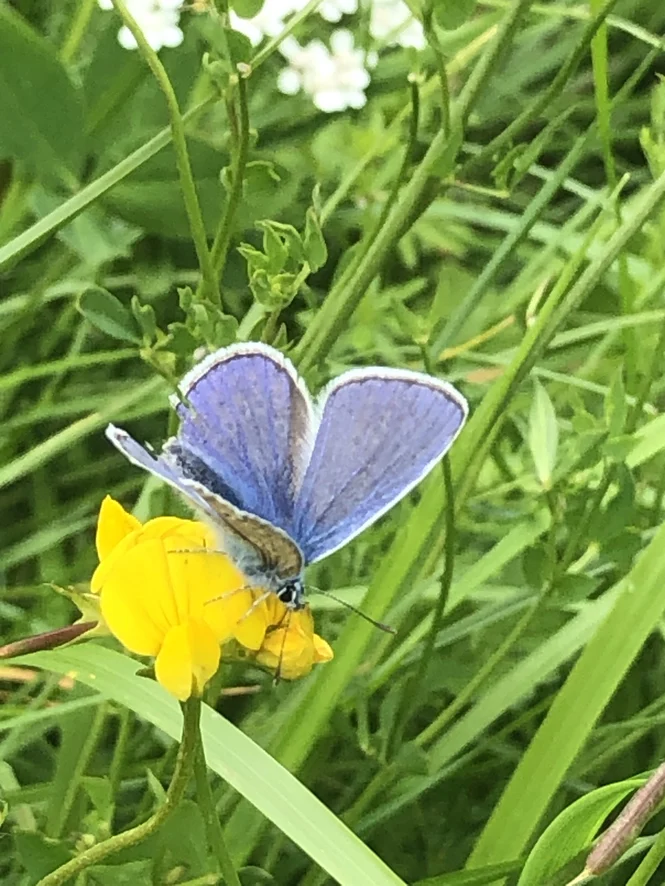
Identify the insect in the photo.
Polyommatus icarus
